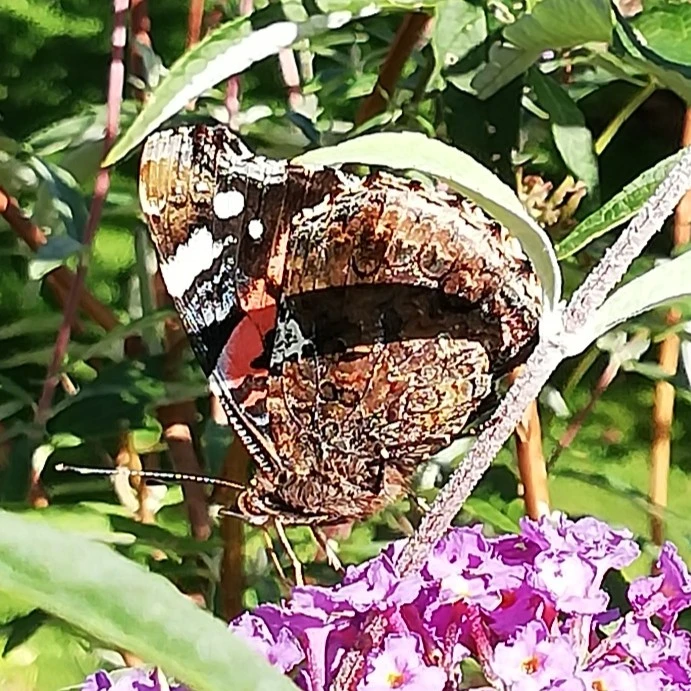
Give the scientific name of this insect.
Vanessa atalanta
